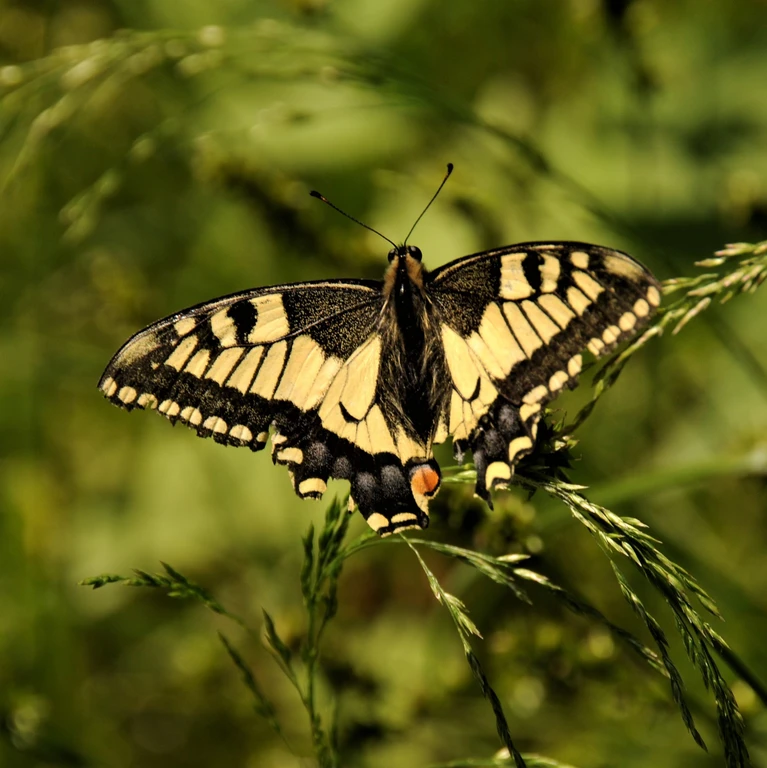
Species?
Papilio machaon
